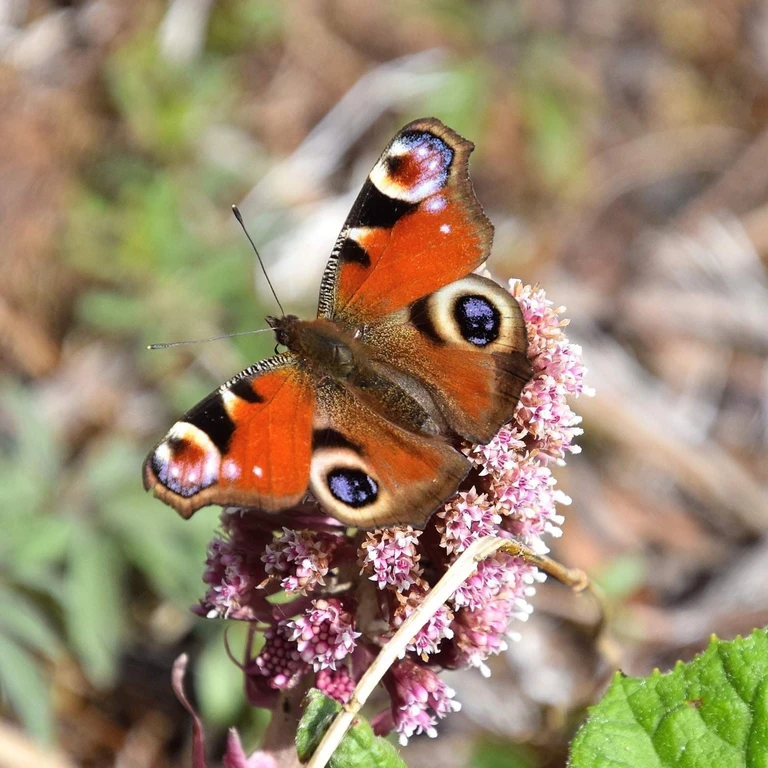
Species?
Aglais io
